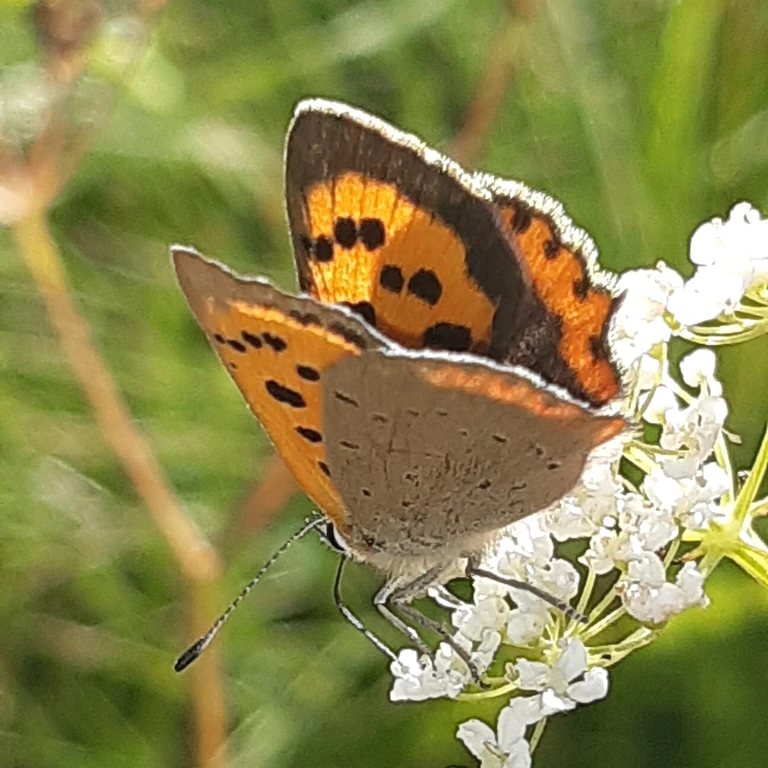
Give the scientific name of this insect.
Lycaena phlaeas
